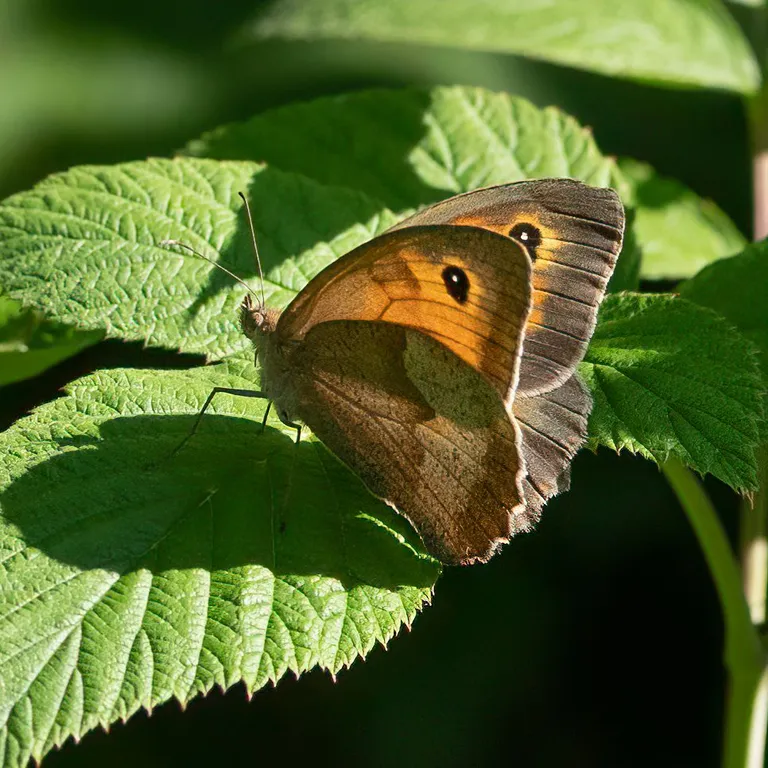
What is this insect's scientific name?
Maniola jurtina
